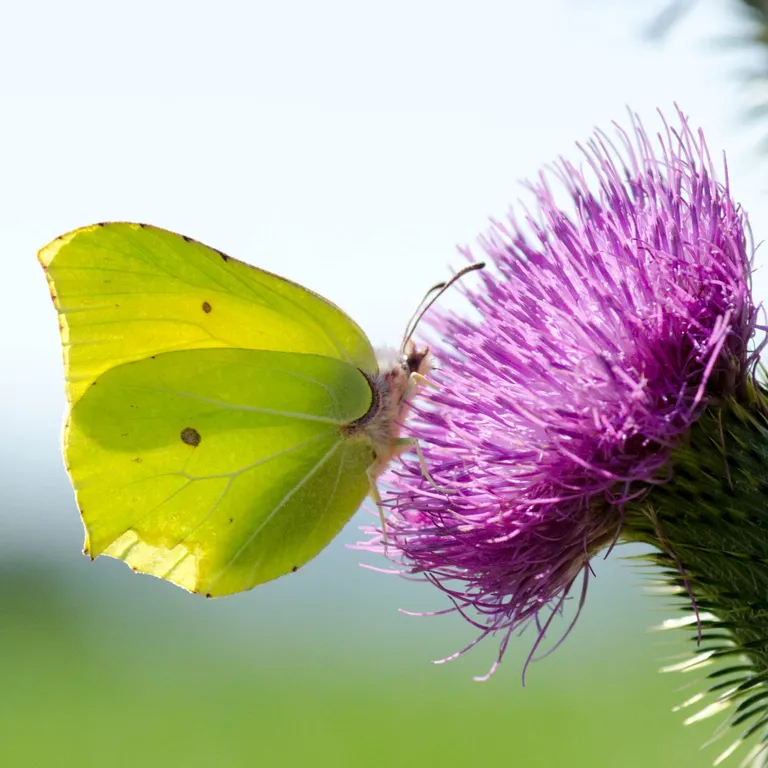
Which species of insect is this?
Gonepteryx rhamni
